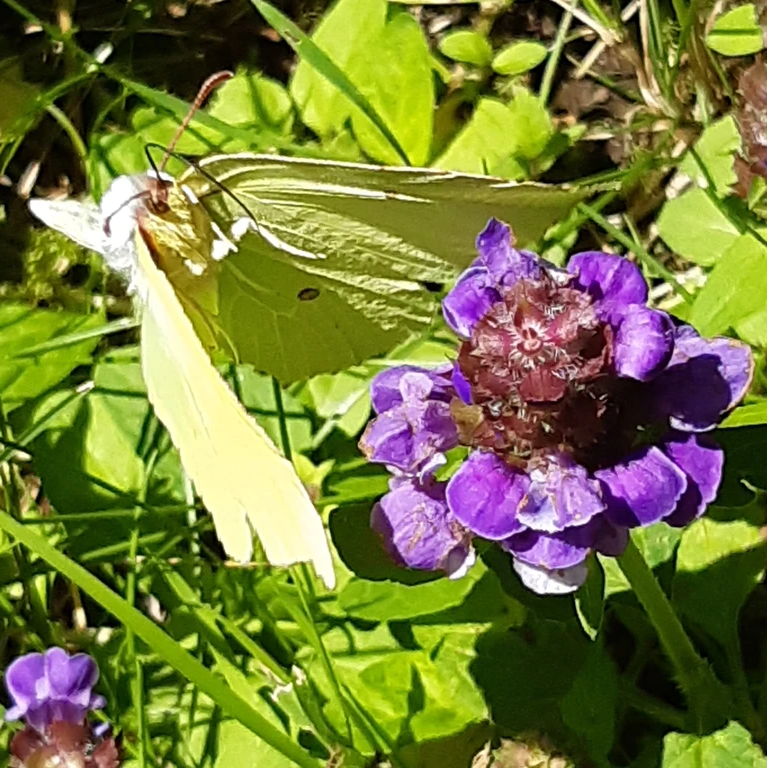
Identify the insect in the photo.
Gonepteryx rhamni
